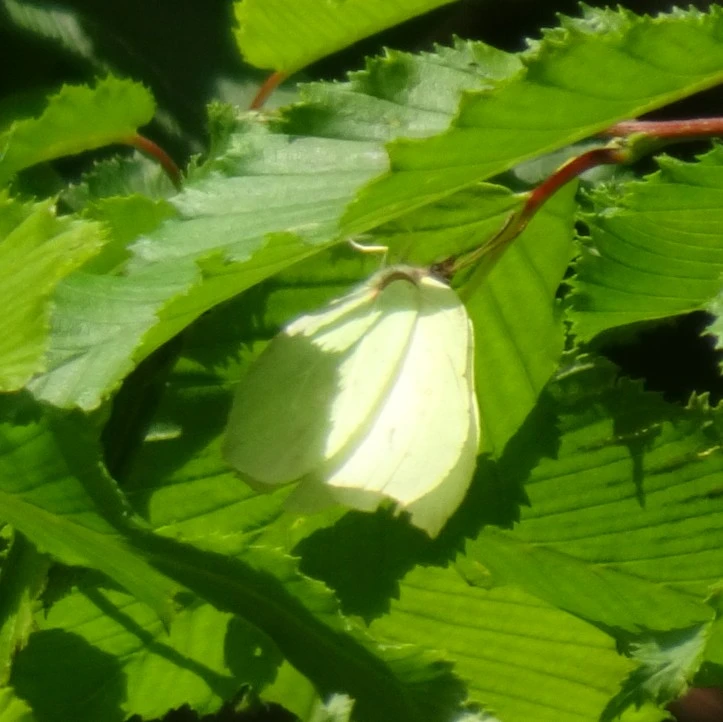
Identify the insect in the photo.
Gonepteryx rhamni
